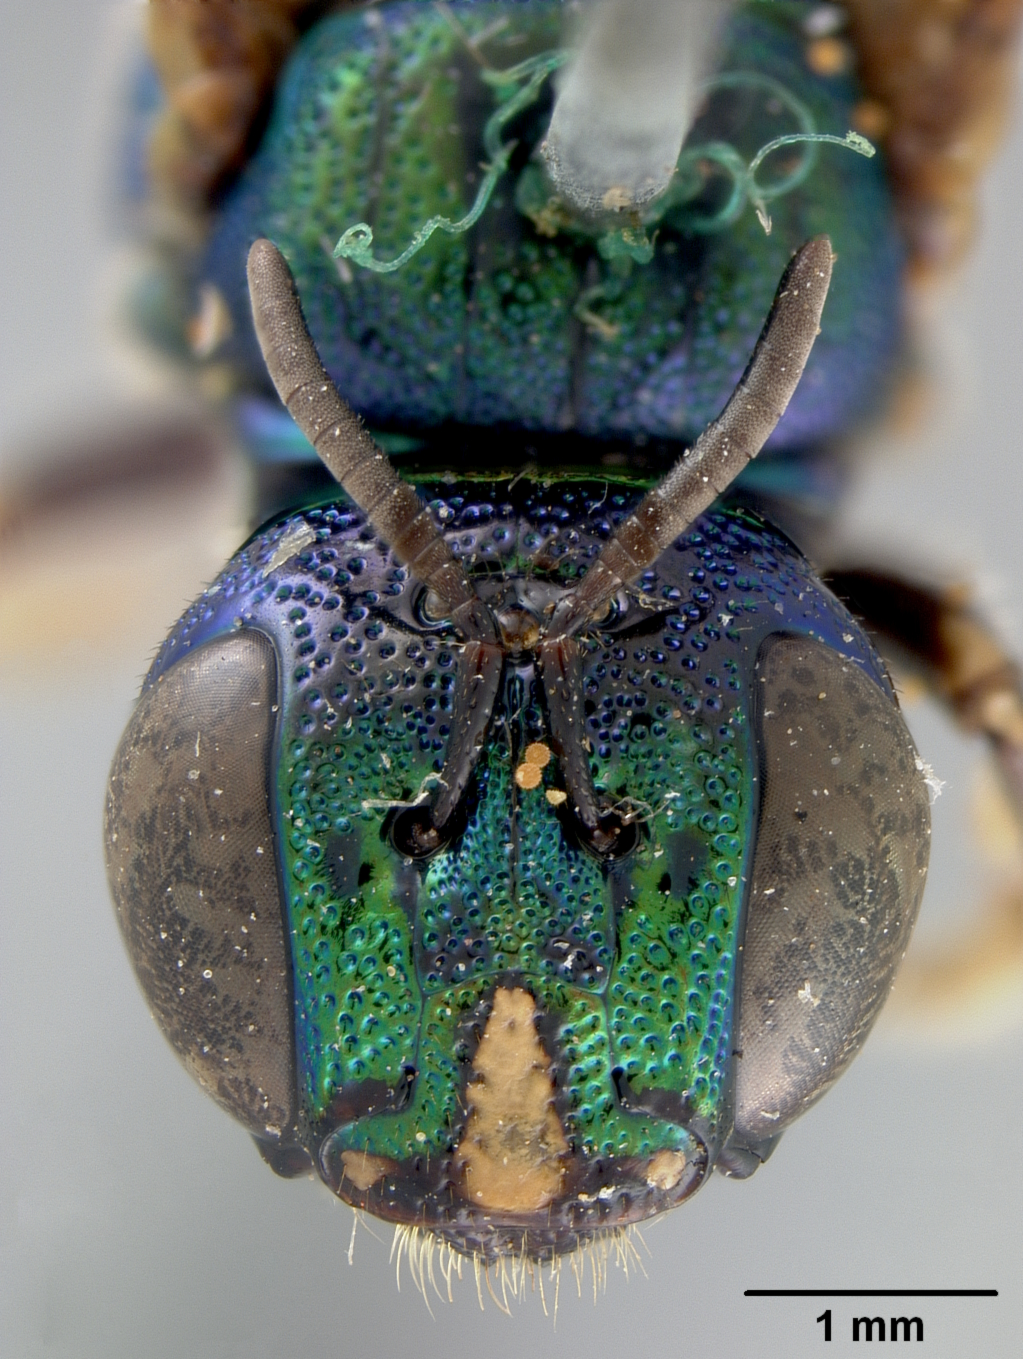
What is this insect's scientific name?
Ceratina amabilis
